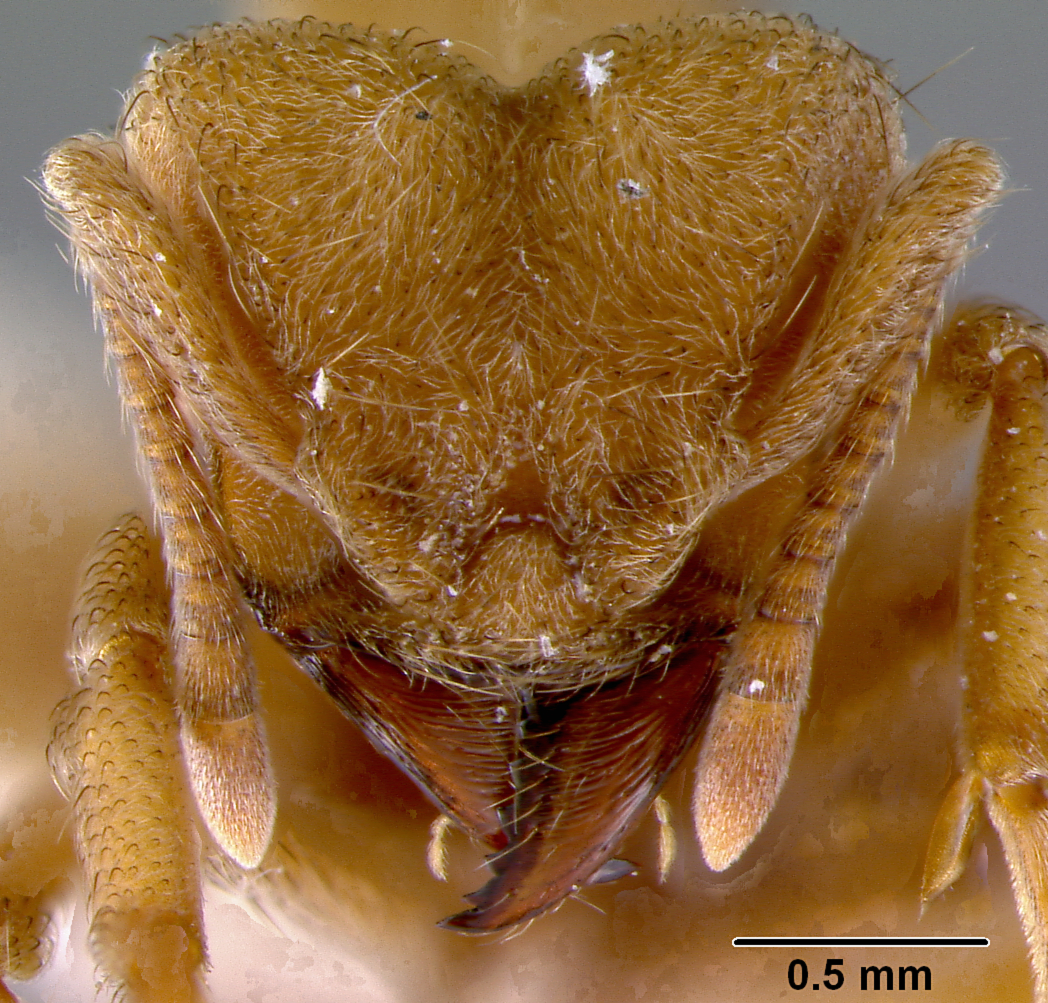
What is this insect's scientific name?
Sericomyrmex harekulli
